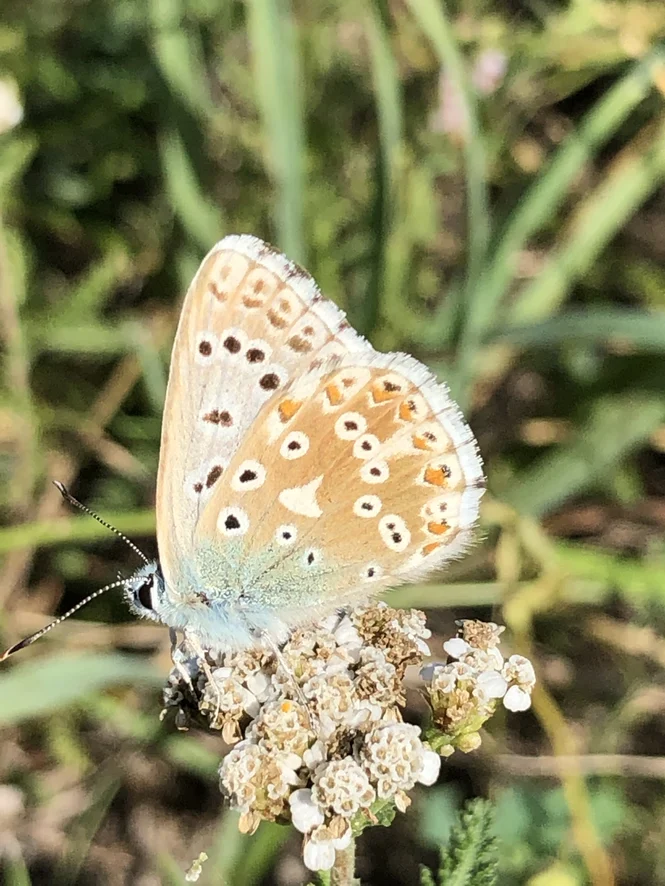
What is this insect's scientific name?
Lysandra coridon
